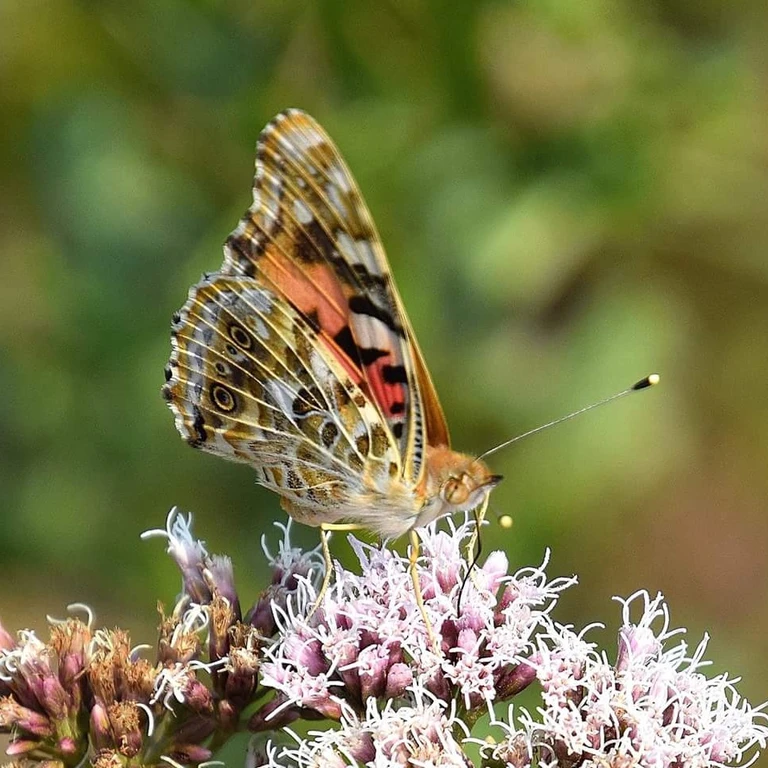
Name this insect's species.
Vanessa cardui
